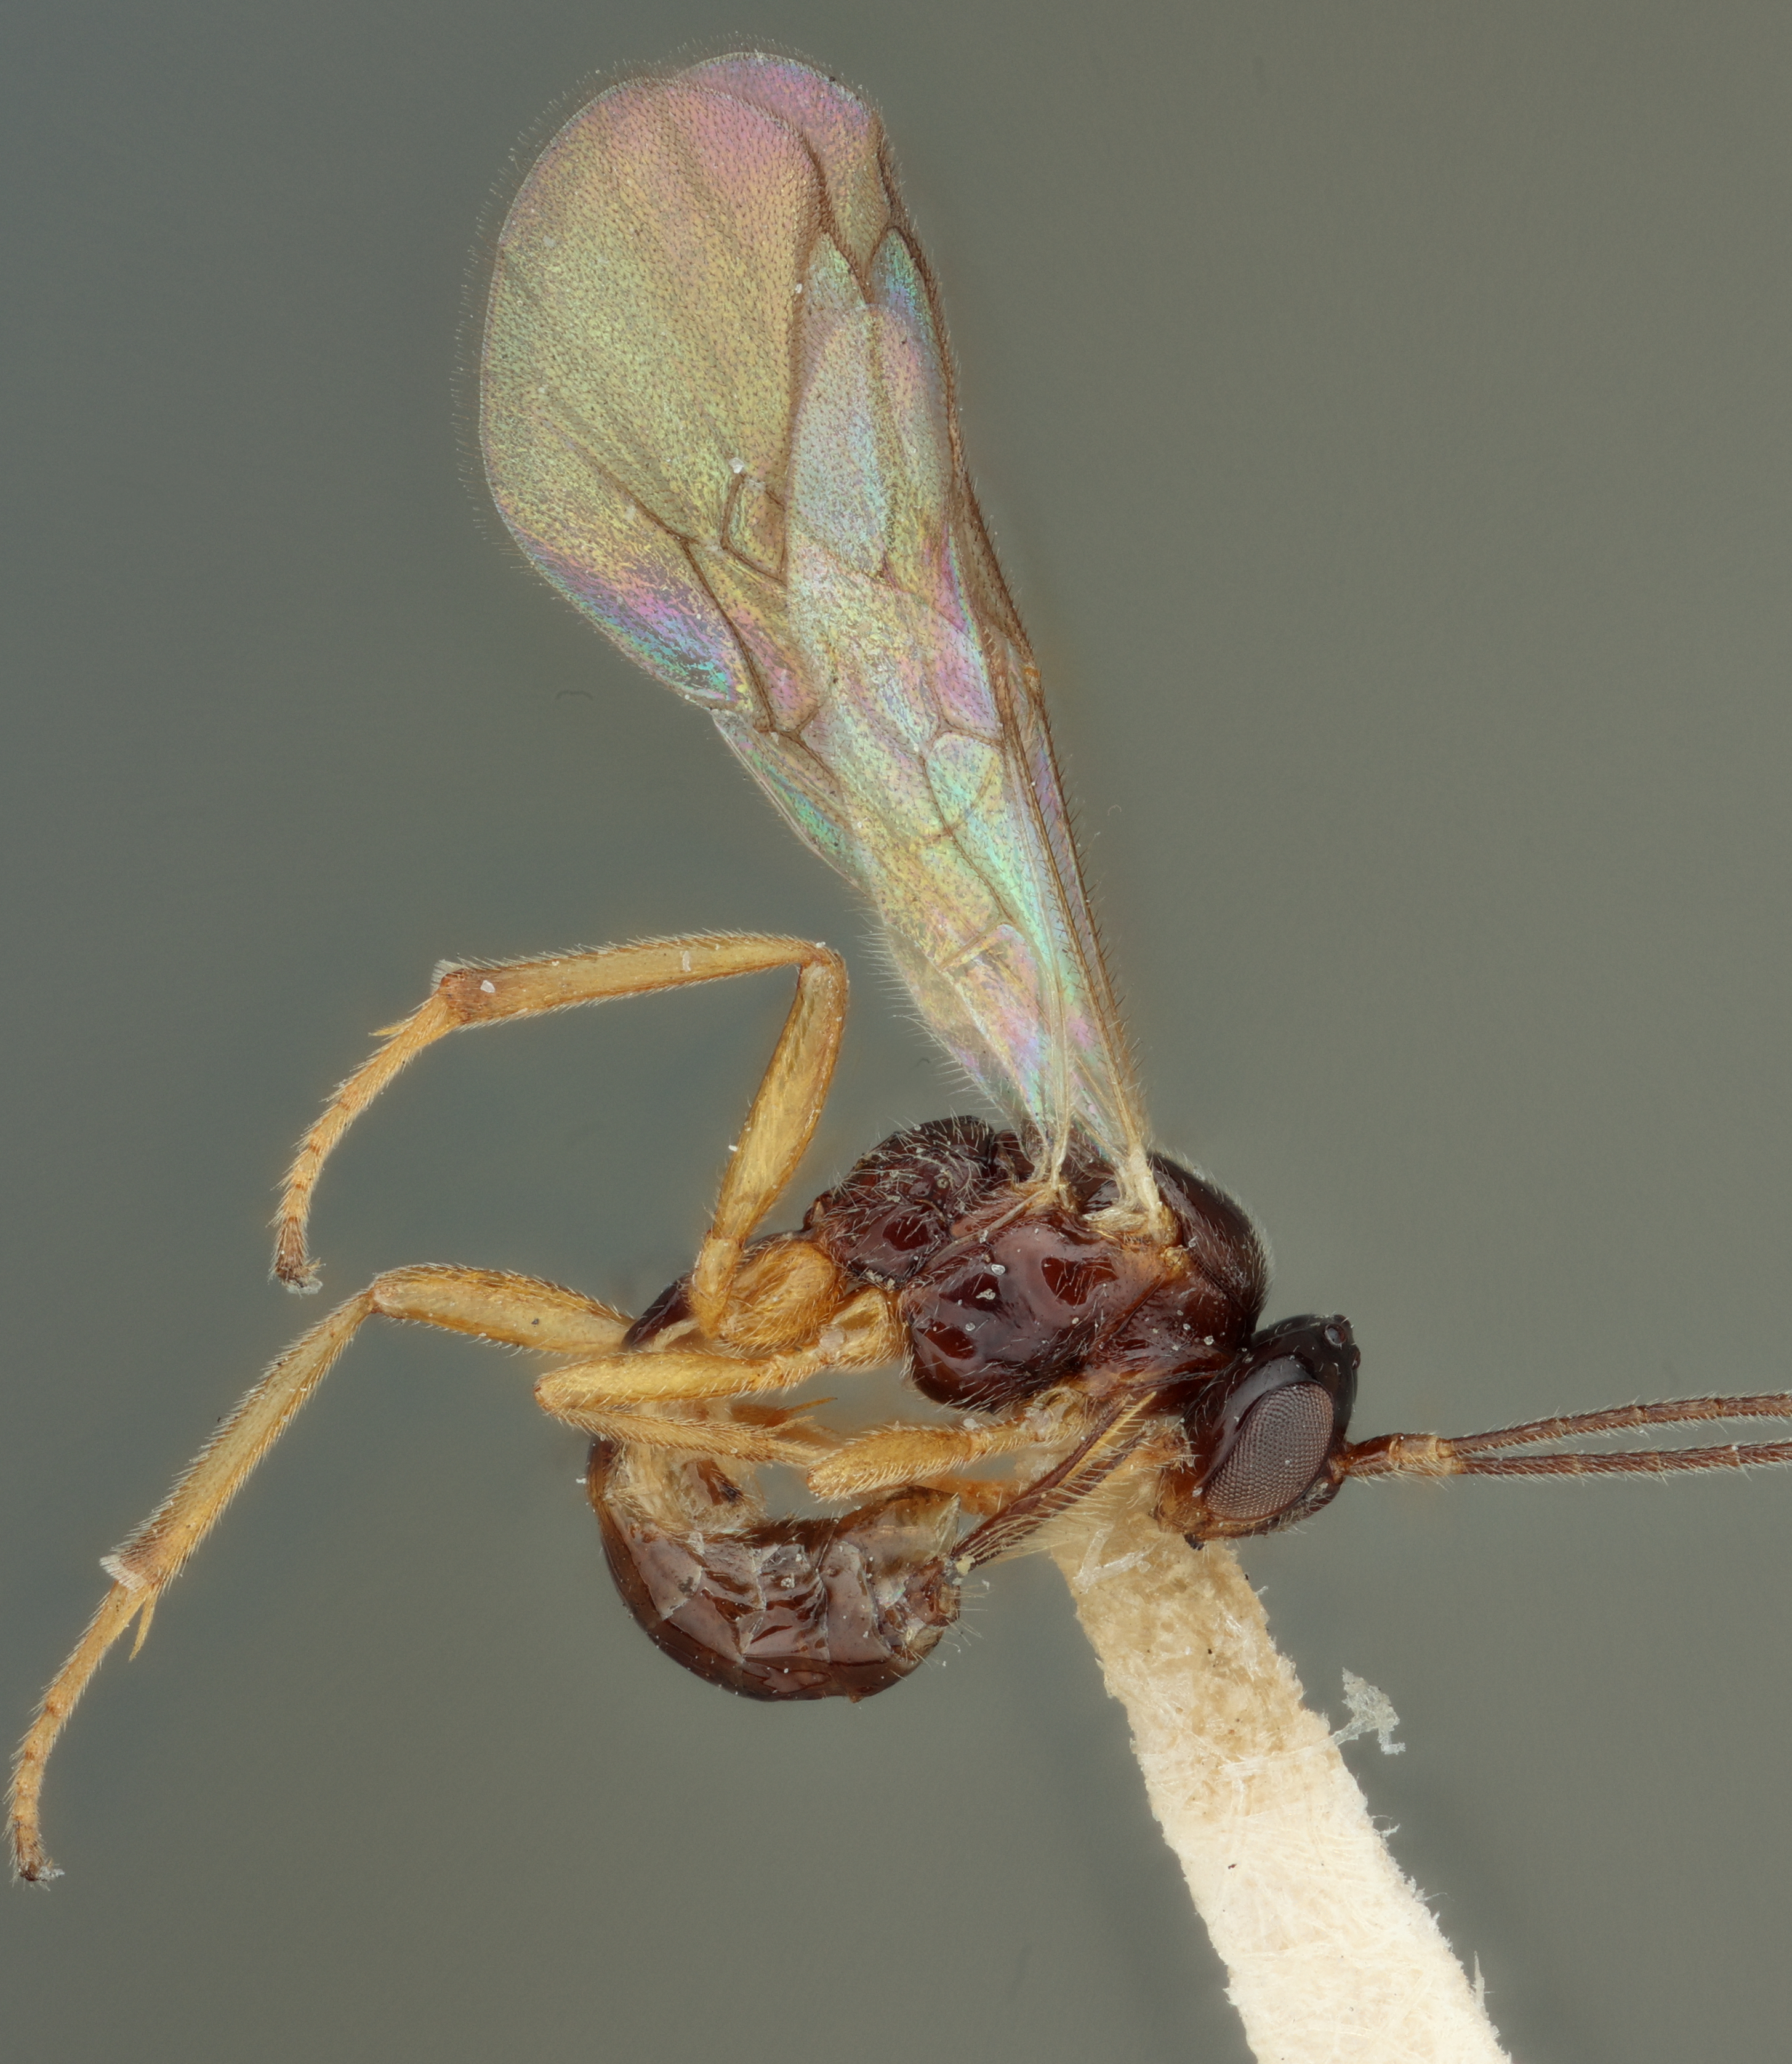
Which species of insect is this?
Mesochorus plumosus
